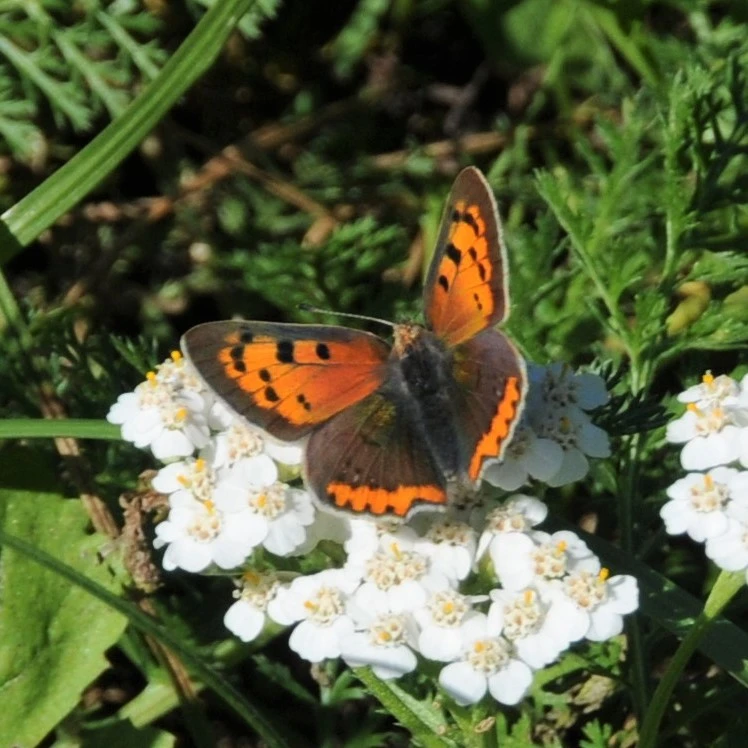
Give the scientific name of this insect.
Lycaena phlaeas
